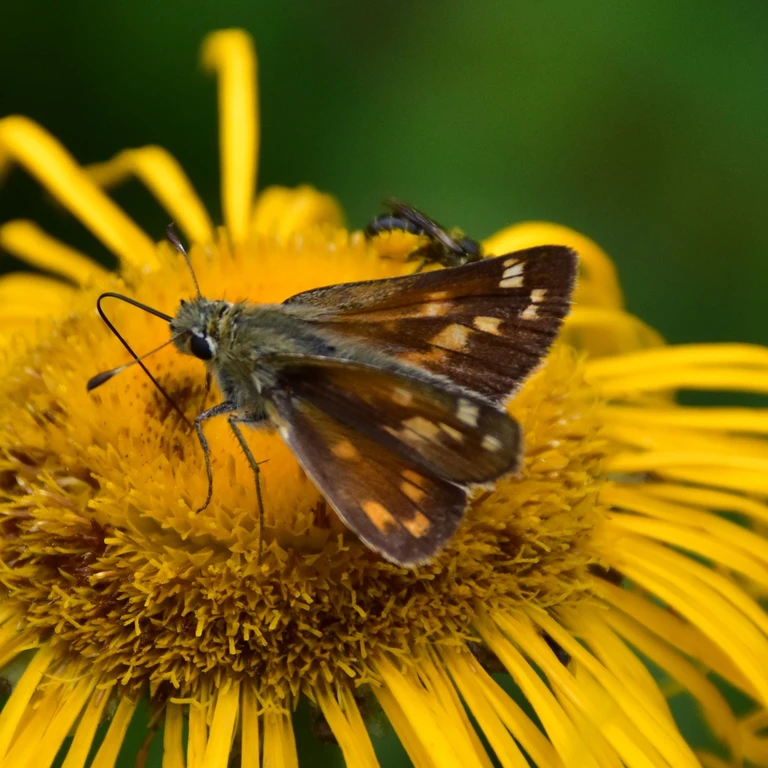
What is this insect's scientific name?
Hesperia comma
